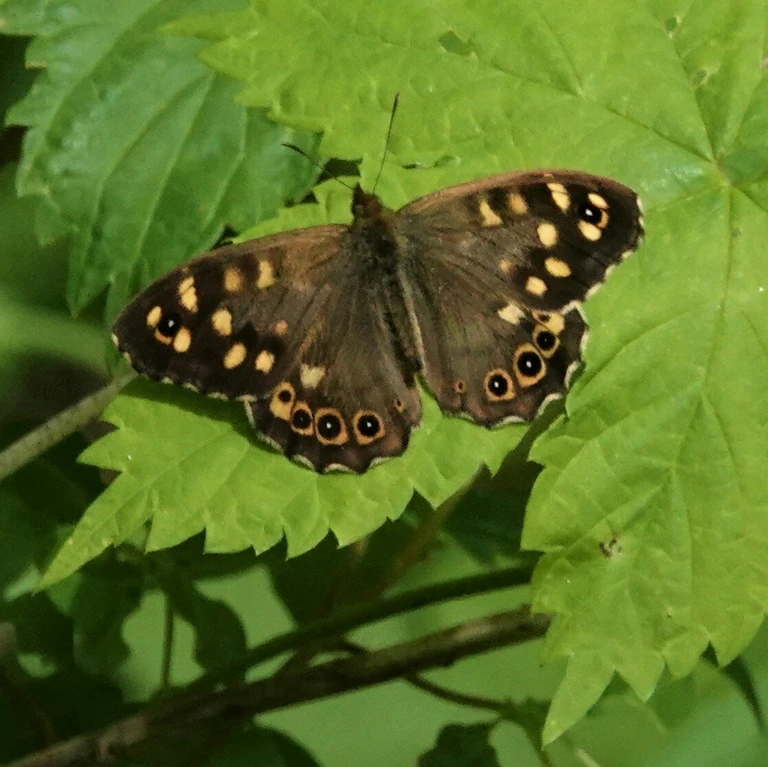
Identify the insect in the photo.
Pararge aegeria
